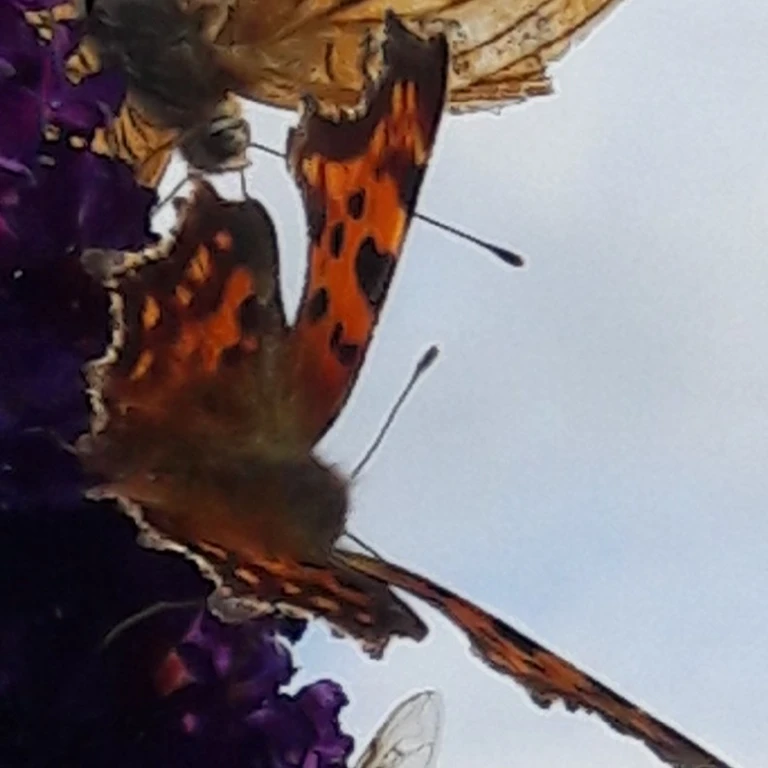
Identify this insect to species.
Polygonia c-album
